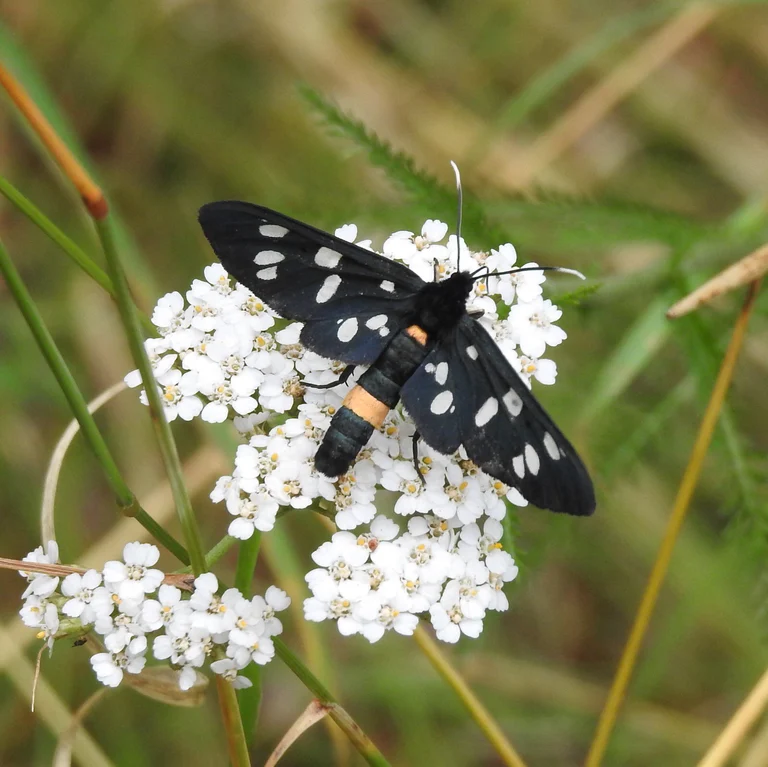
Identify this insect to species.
Amata phegea
